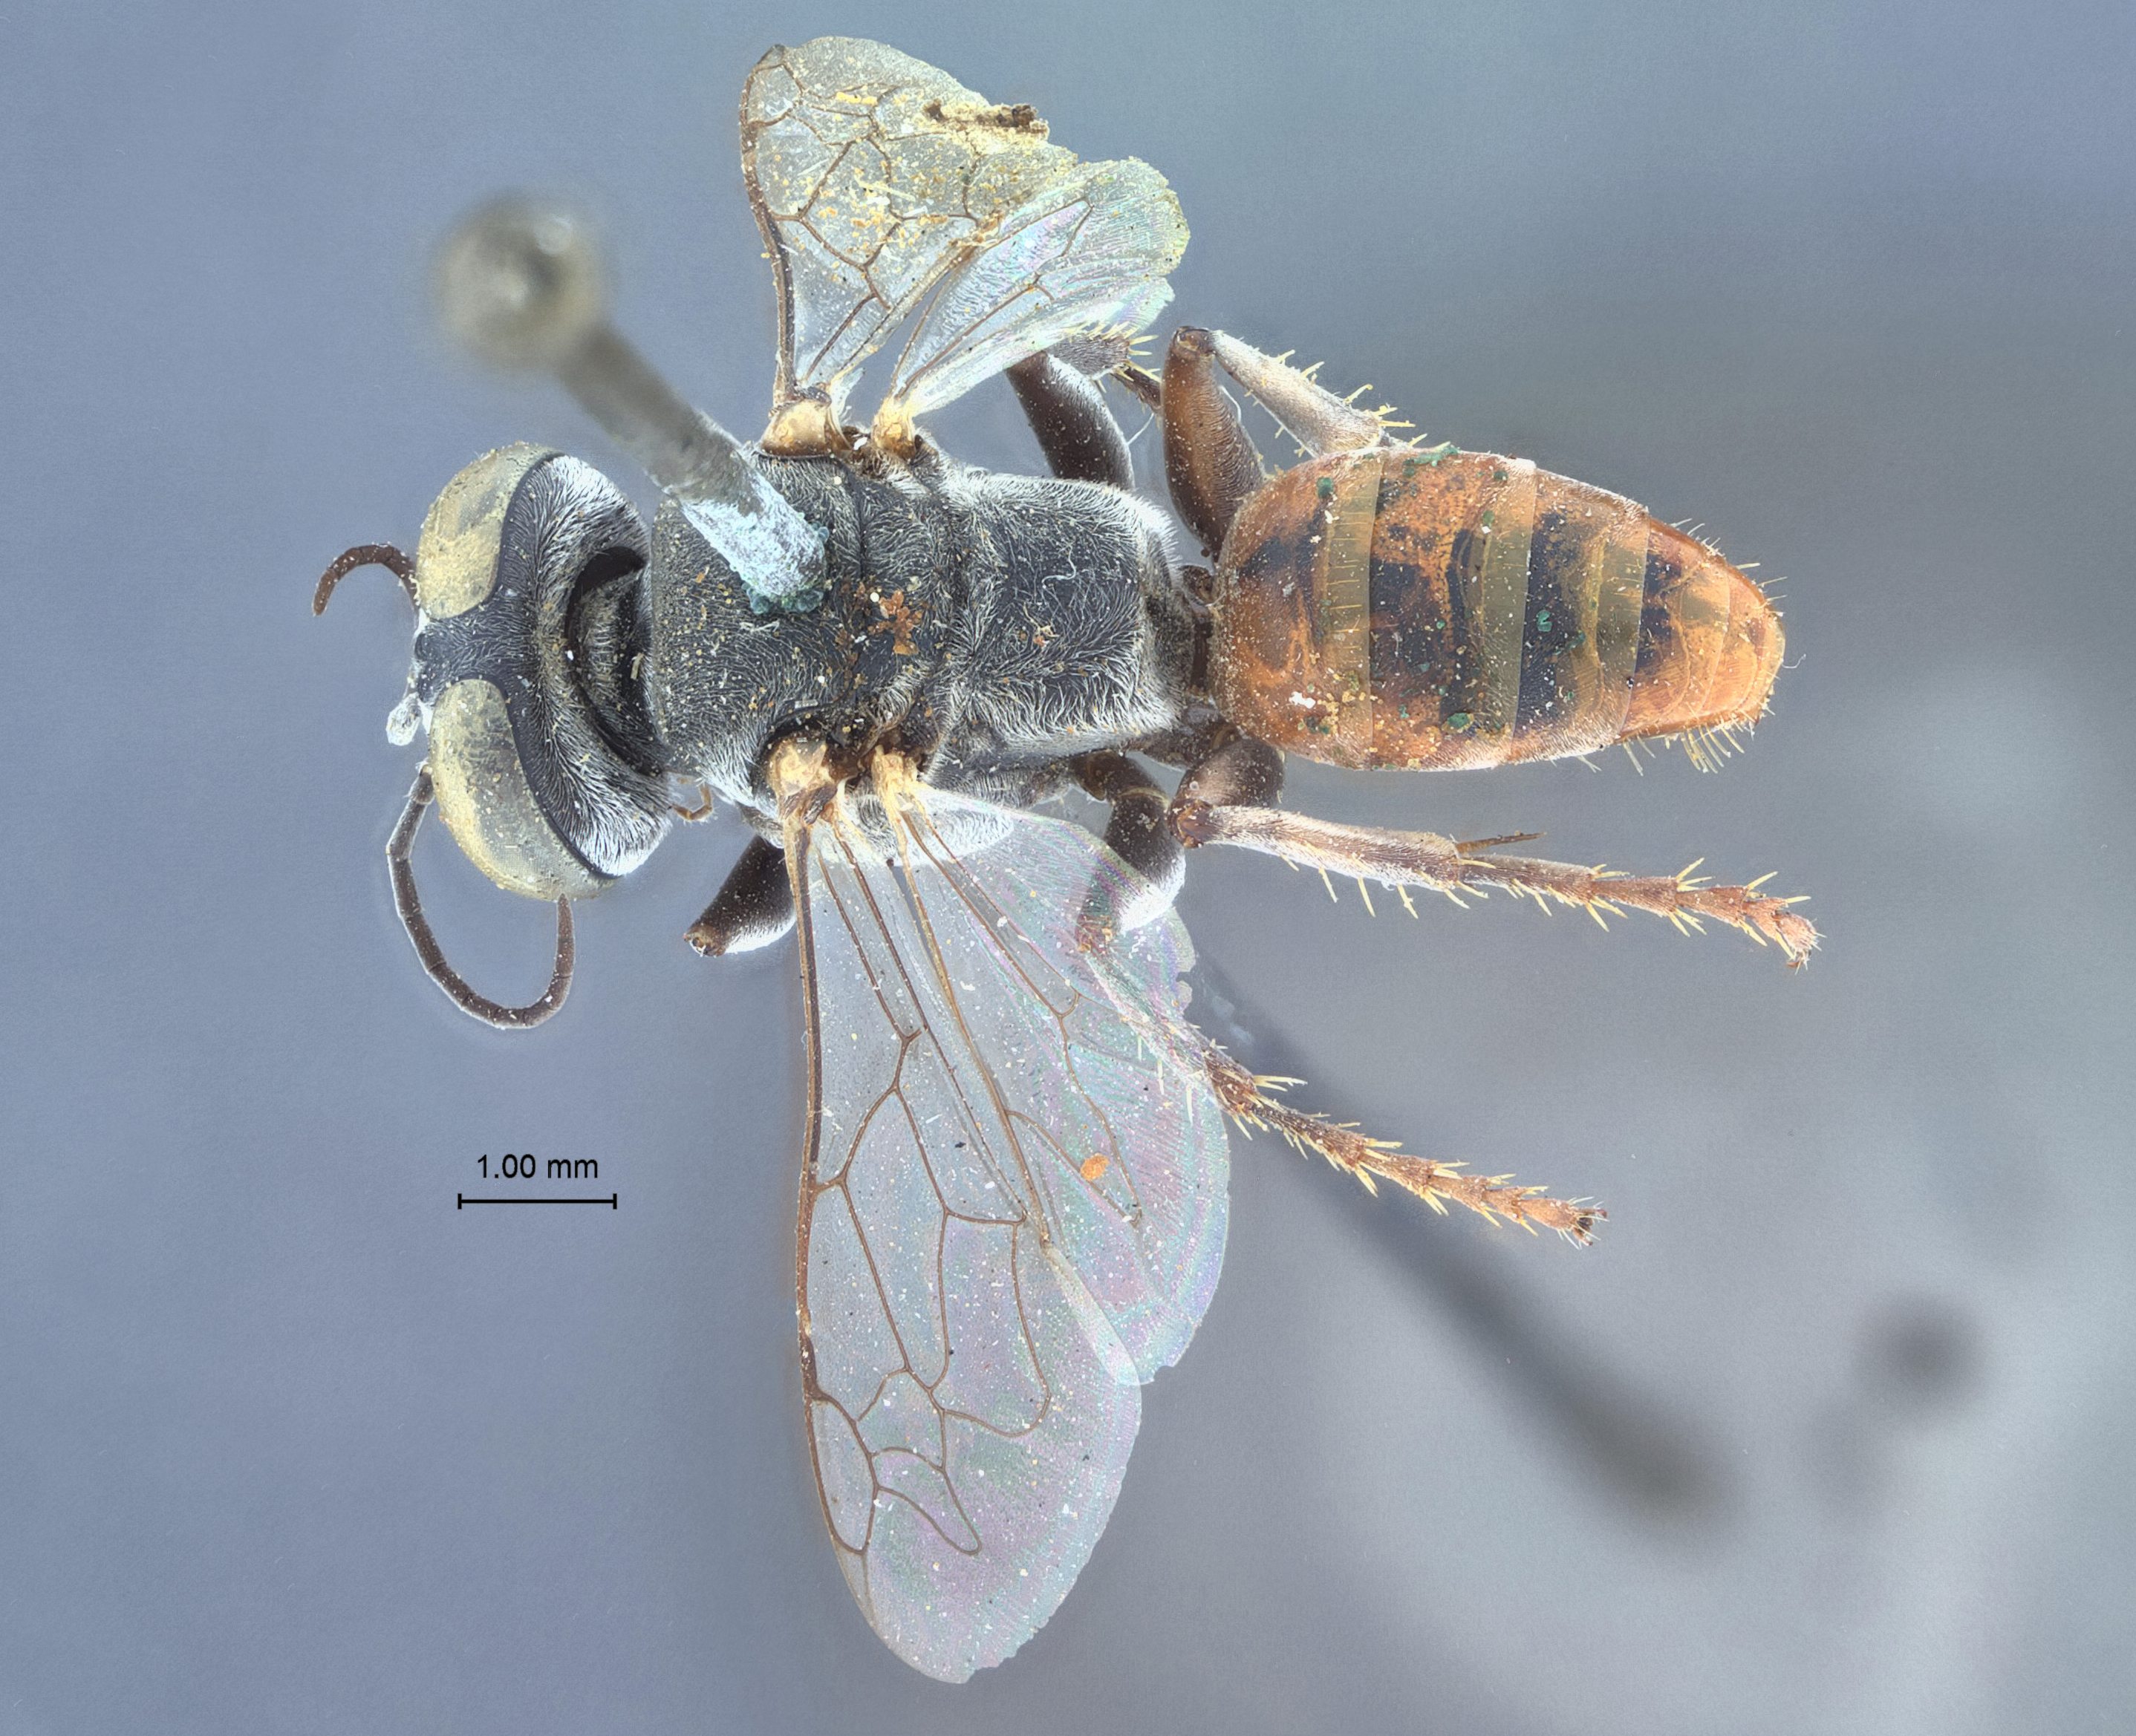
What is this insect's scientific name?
Tachysphex coquilletti
